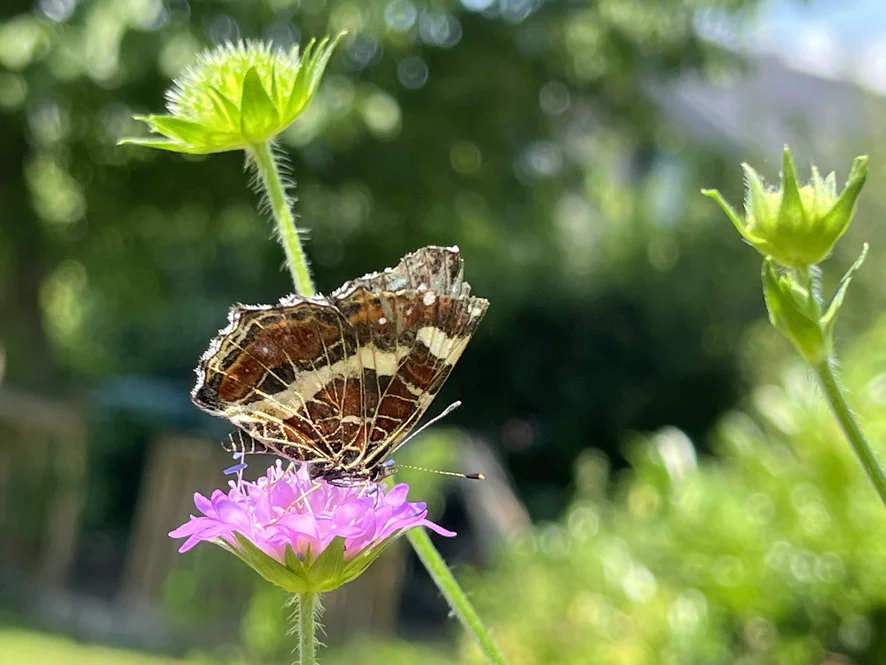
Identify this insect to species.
Araschnia levana
